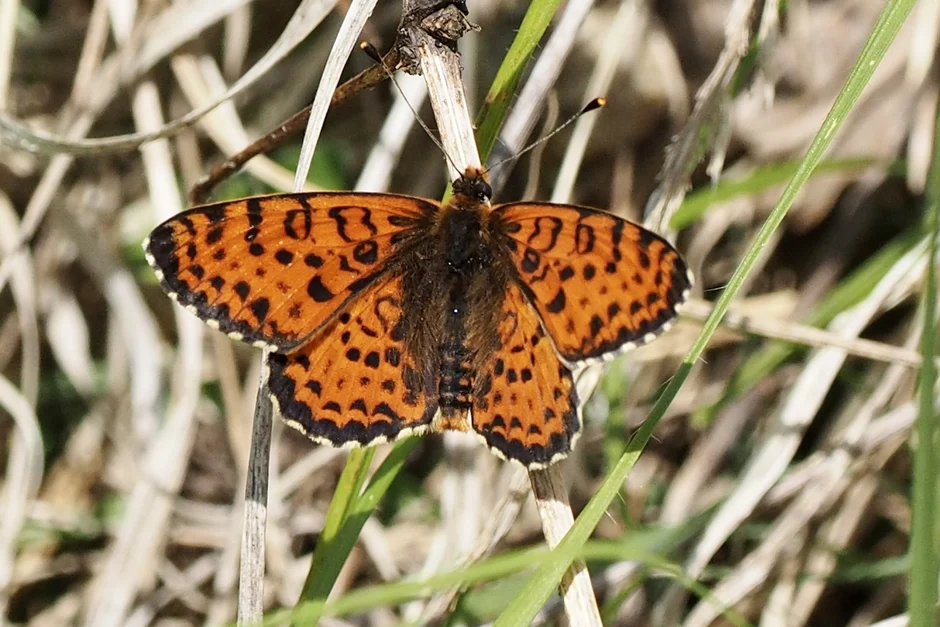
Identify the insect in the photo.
Melitaea didyma
